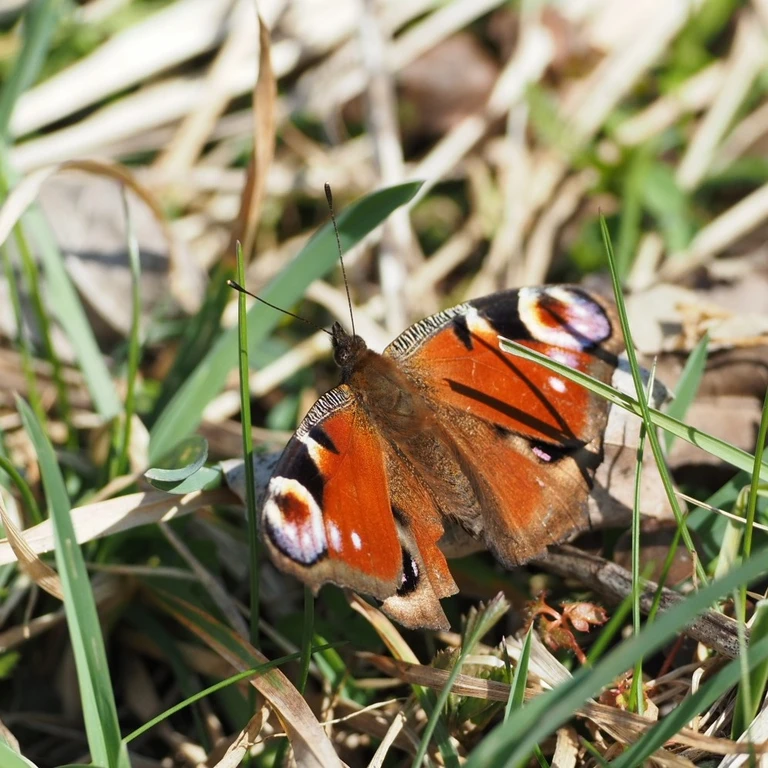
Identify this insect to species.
Aglais io
